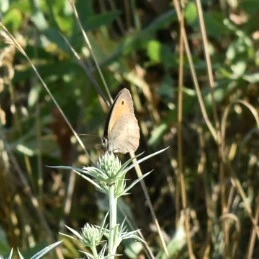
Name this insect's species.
Maniola jurtina
